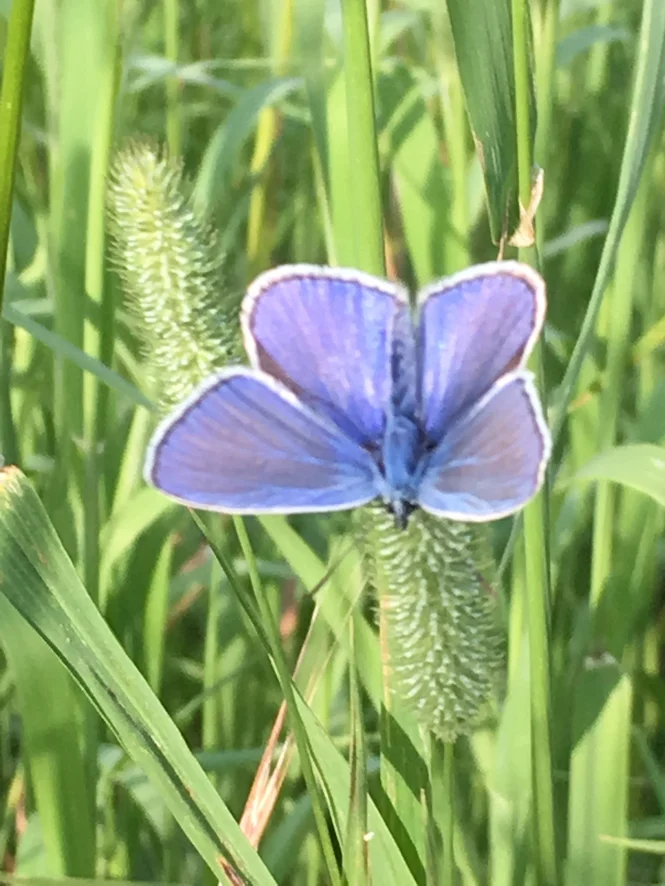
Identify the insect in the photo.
Polyommatus icarus
